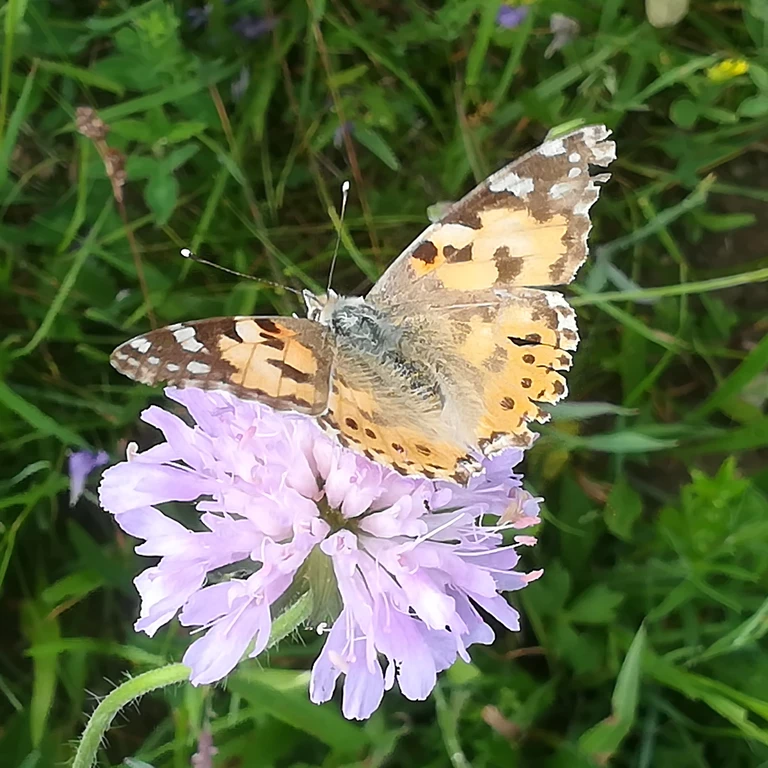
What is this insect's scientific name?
Vanessa cardui
